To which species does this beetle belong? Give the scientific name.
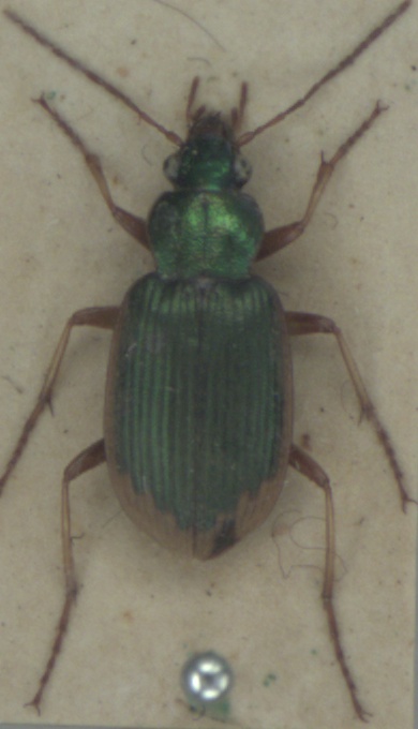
Chlaenius vestitus
